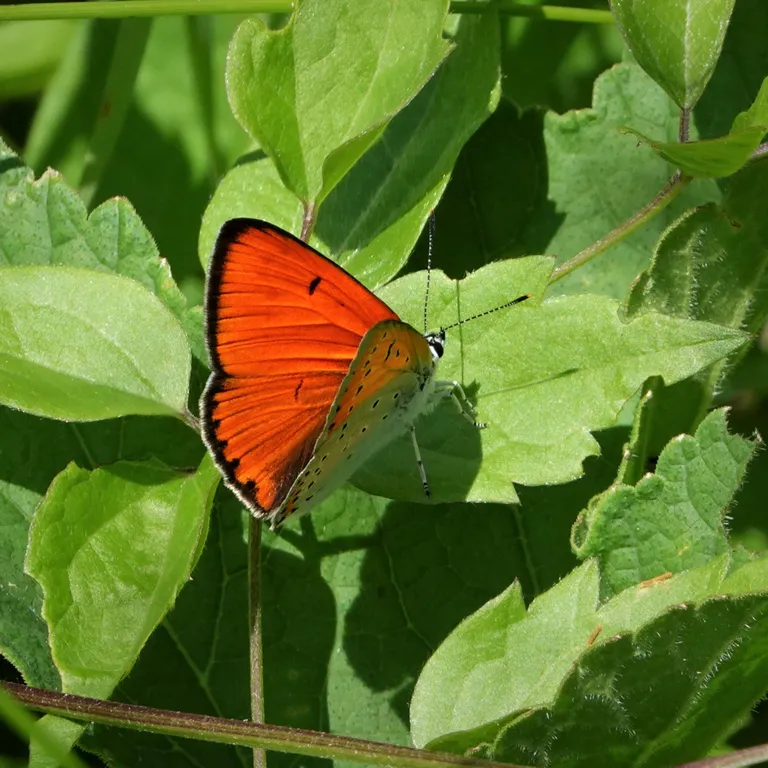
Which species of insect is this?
Lycaena dispar
